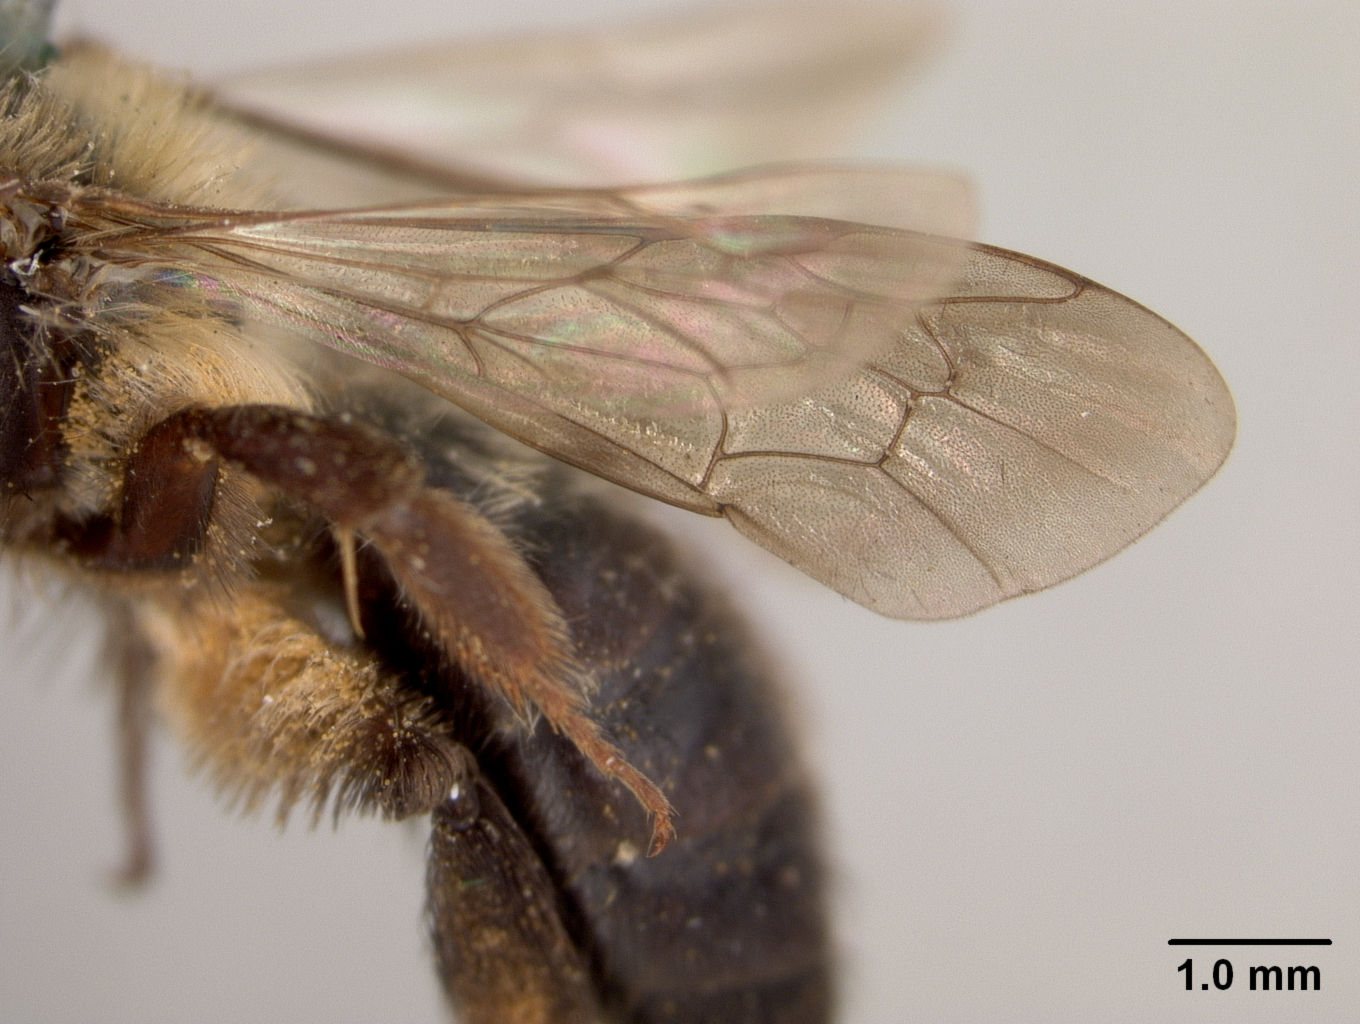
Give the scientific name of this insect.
Andrena washingtoni
